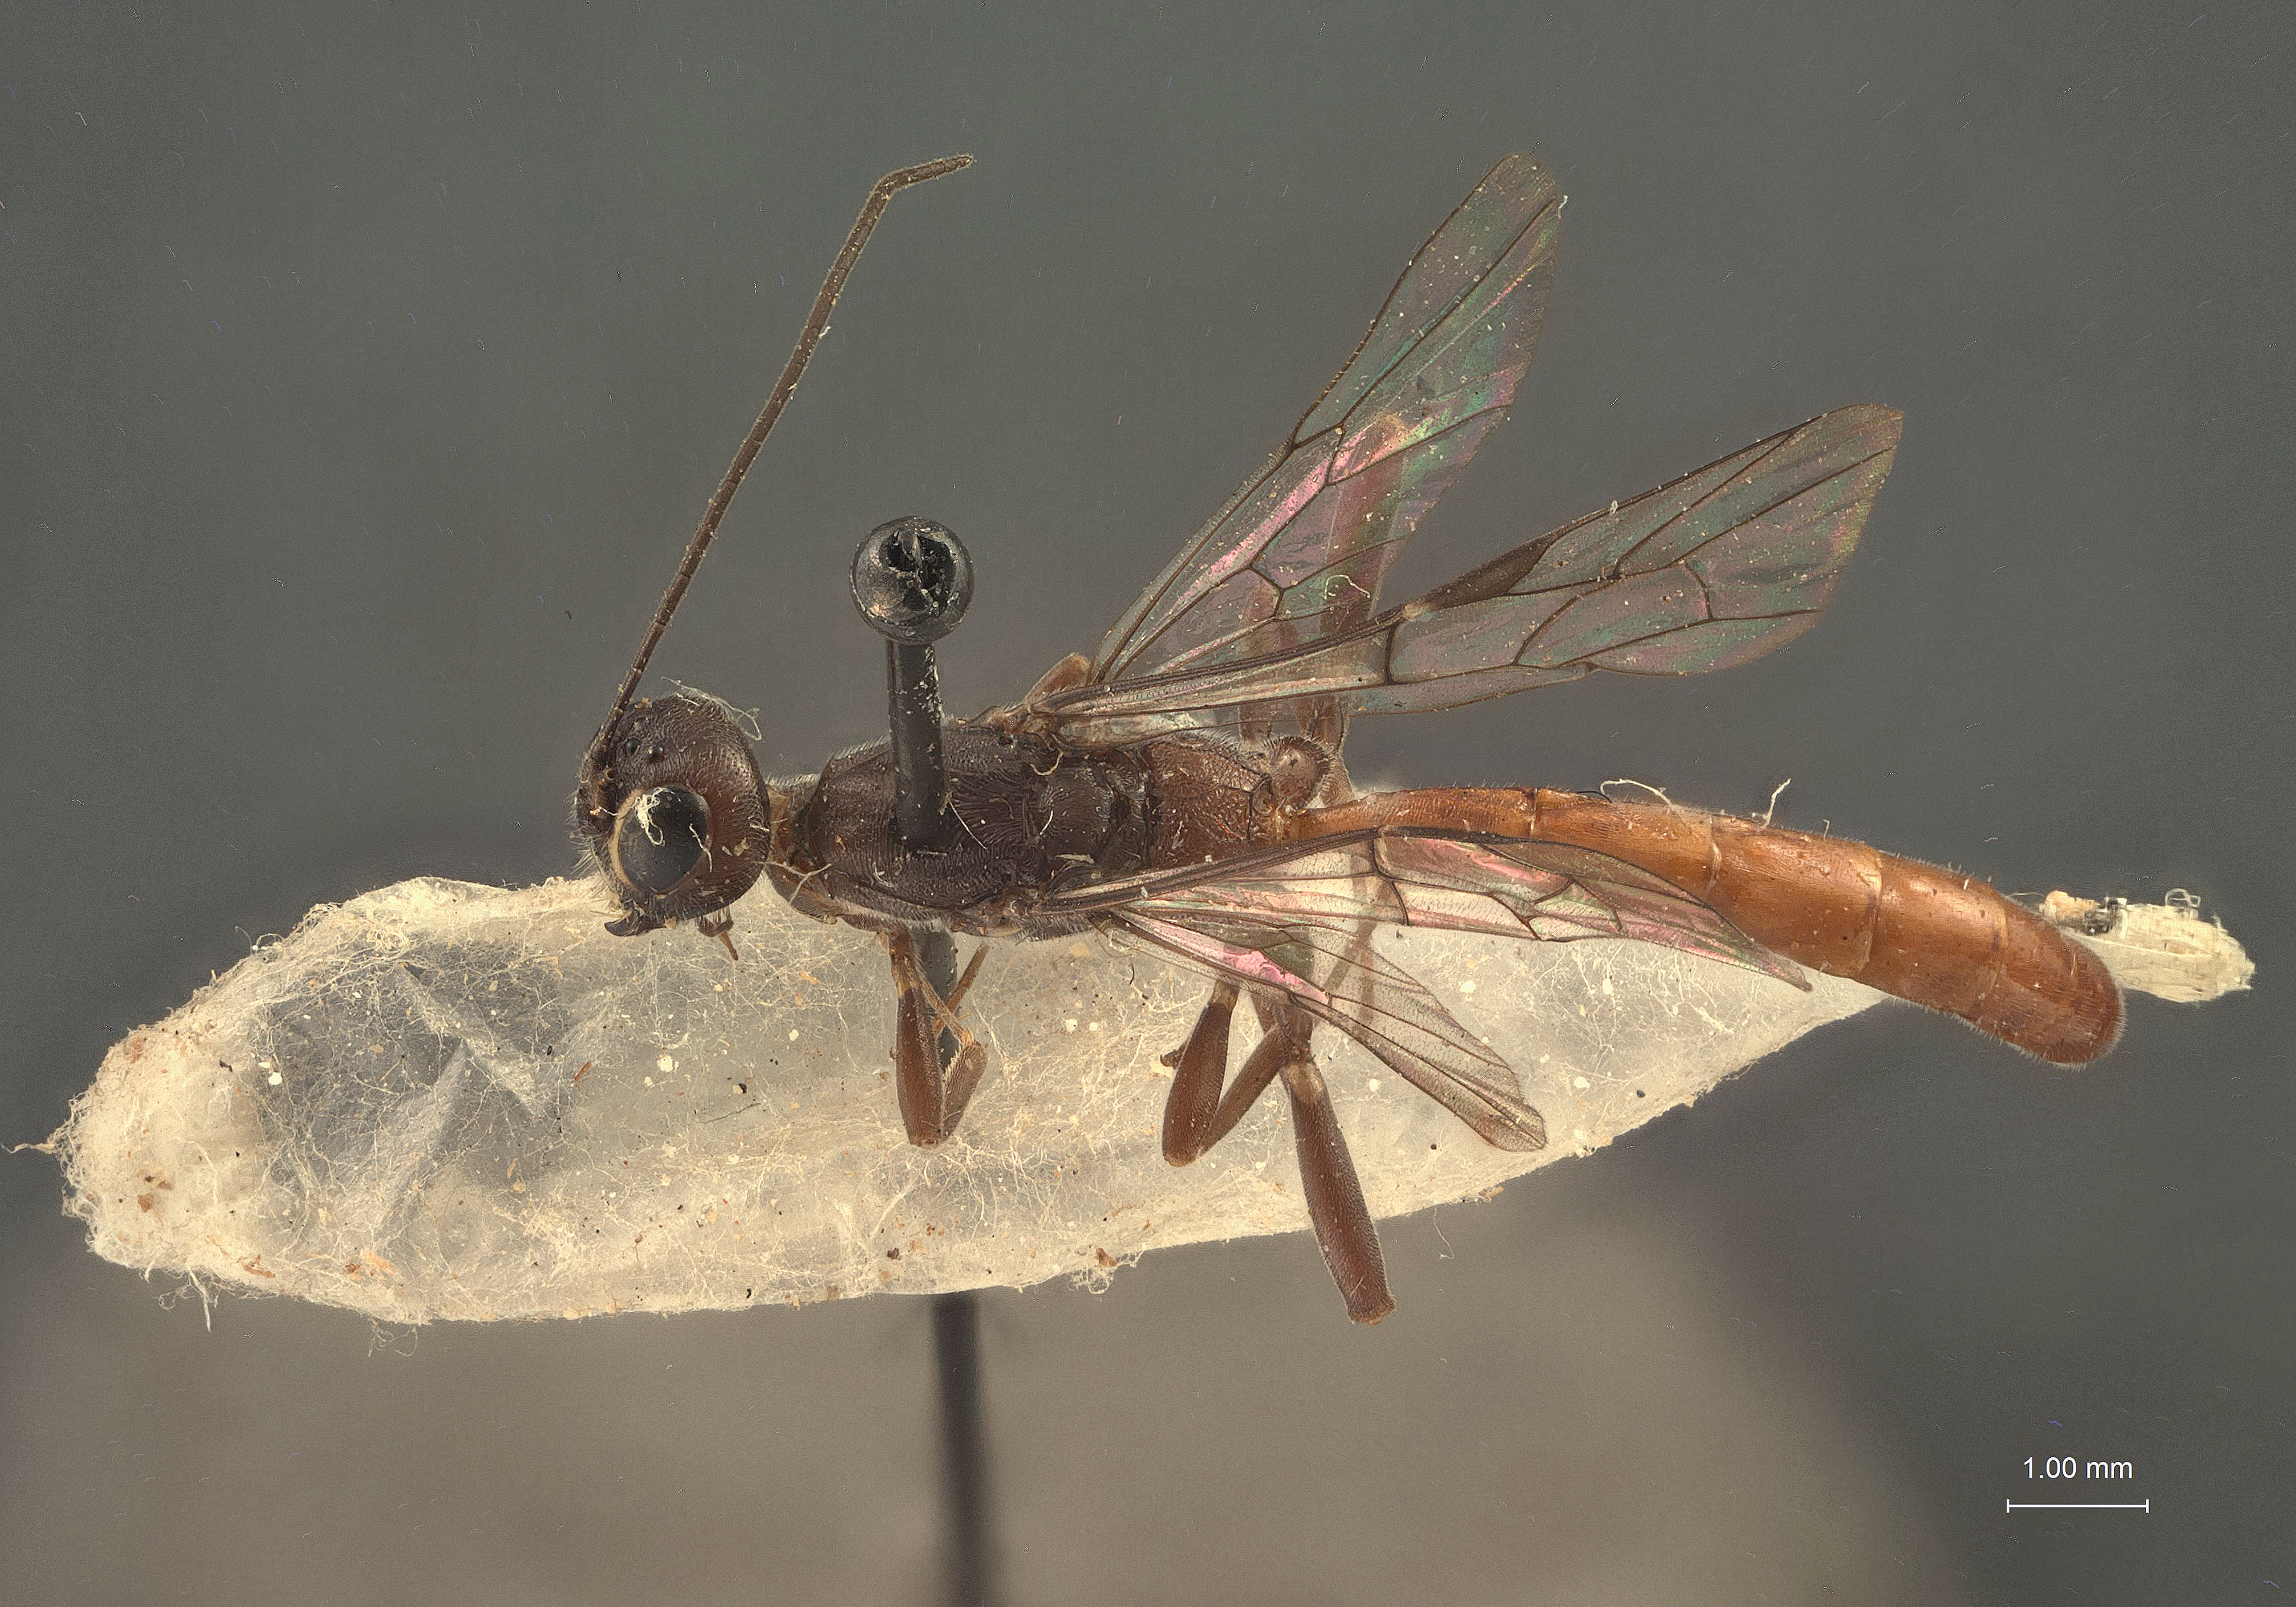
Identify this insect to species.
Moerophora neoclyti
